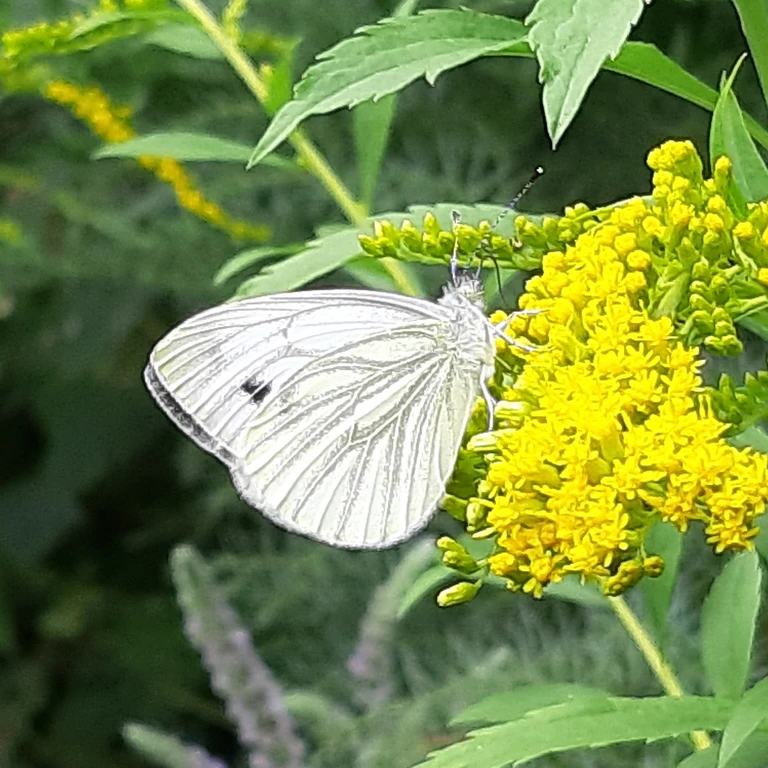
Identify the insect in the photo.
Pieris napi
